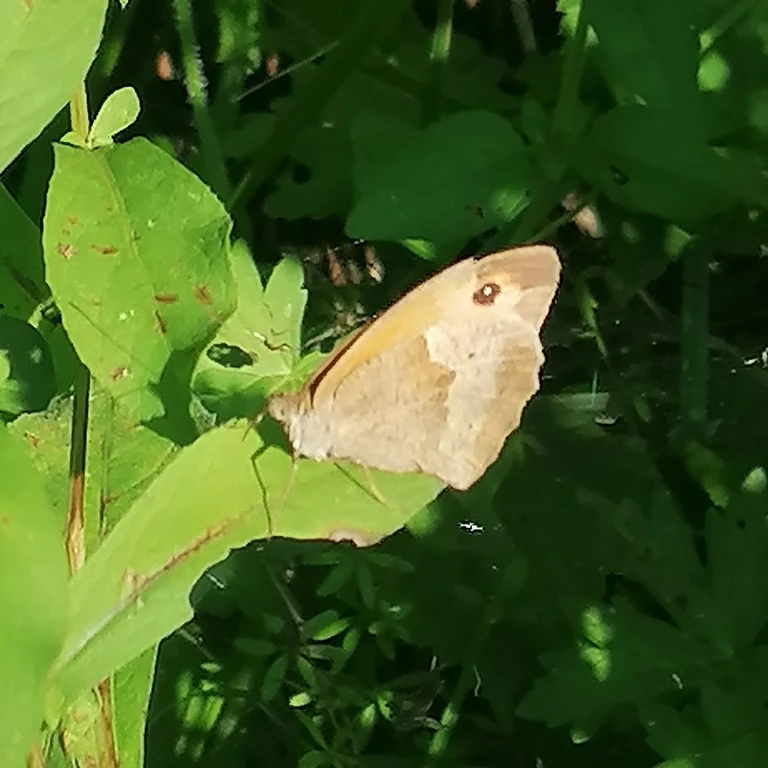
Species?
Maniola jurtina
